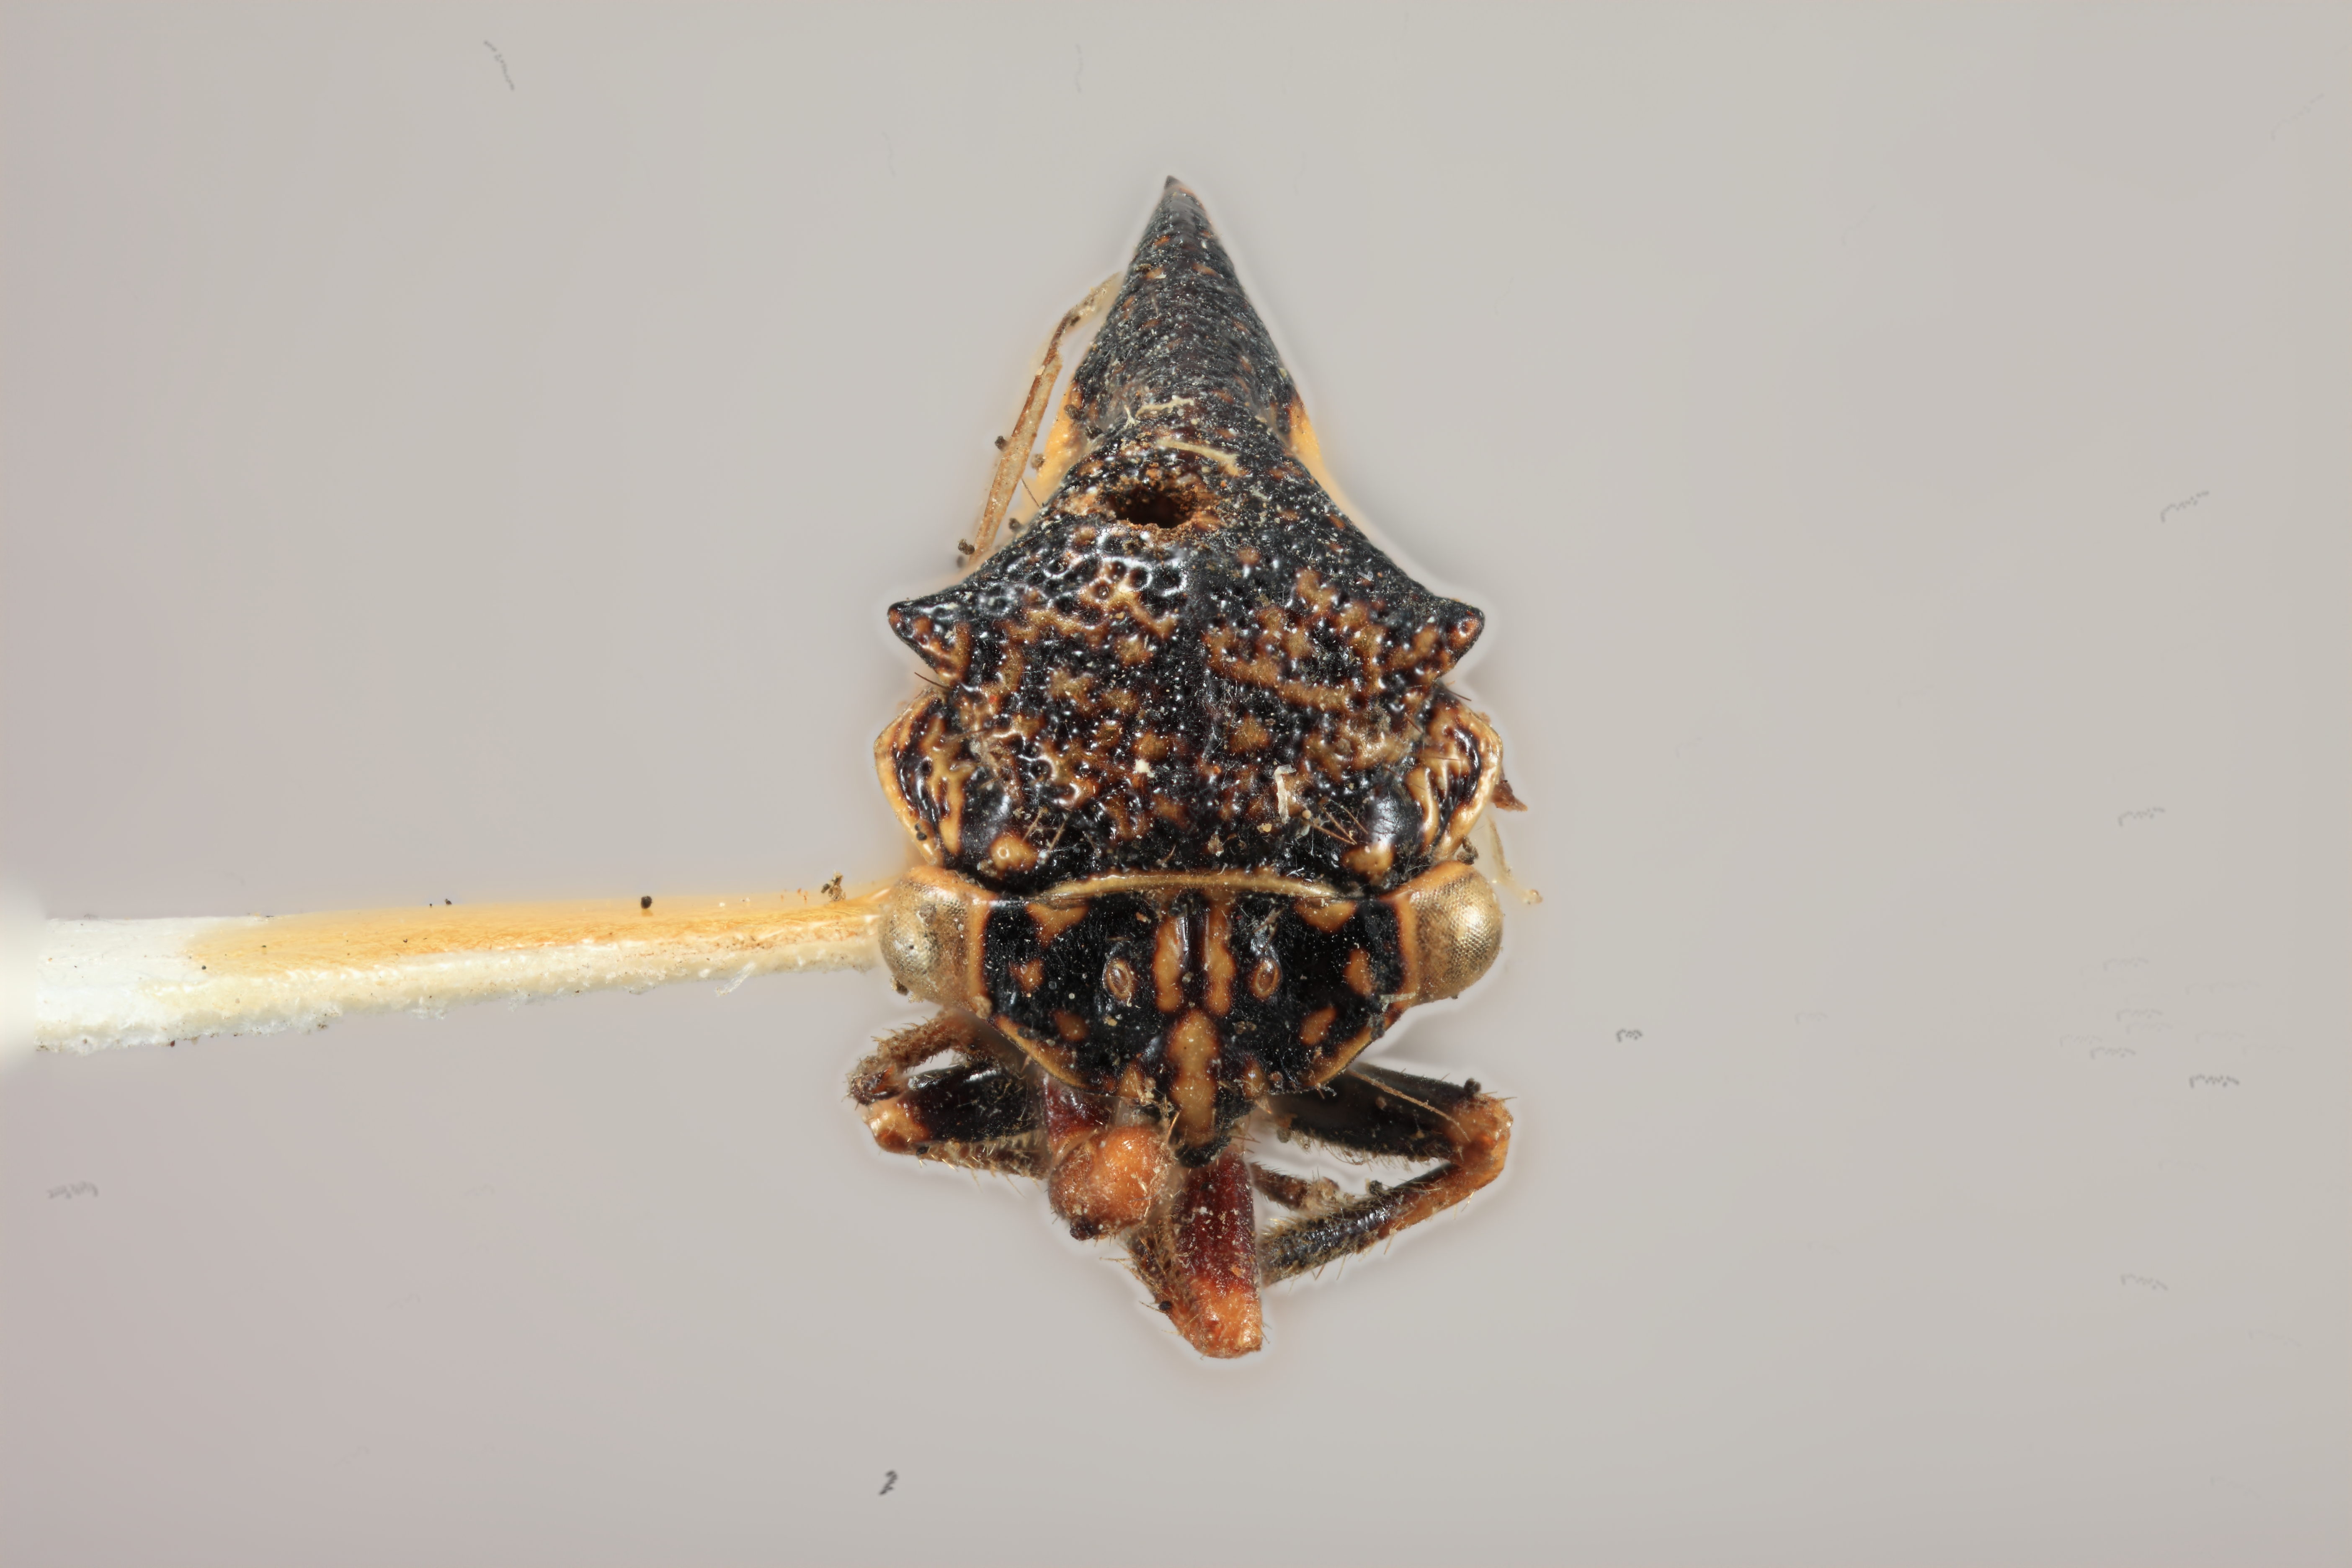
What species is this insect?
Centrogonia flavolimbata
